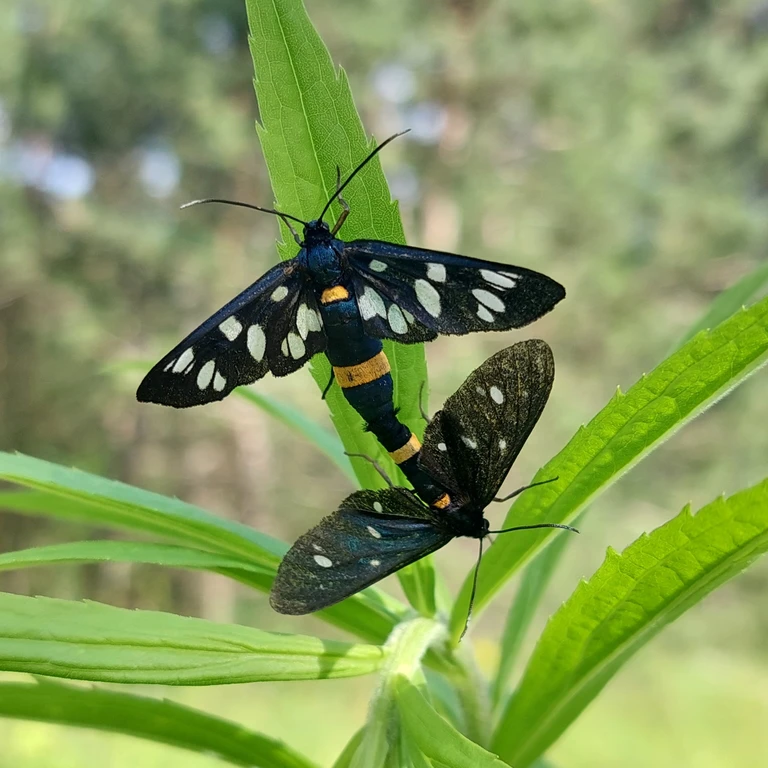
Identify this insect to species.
Amata phegea
